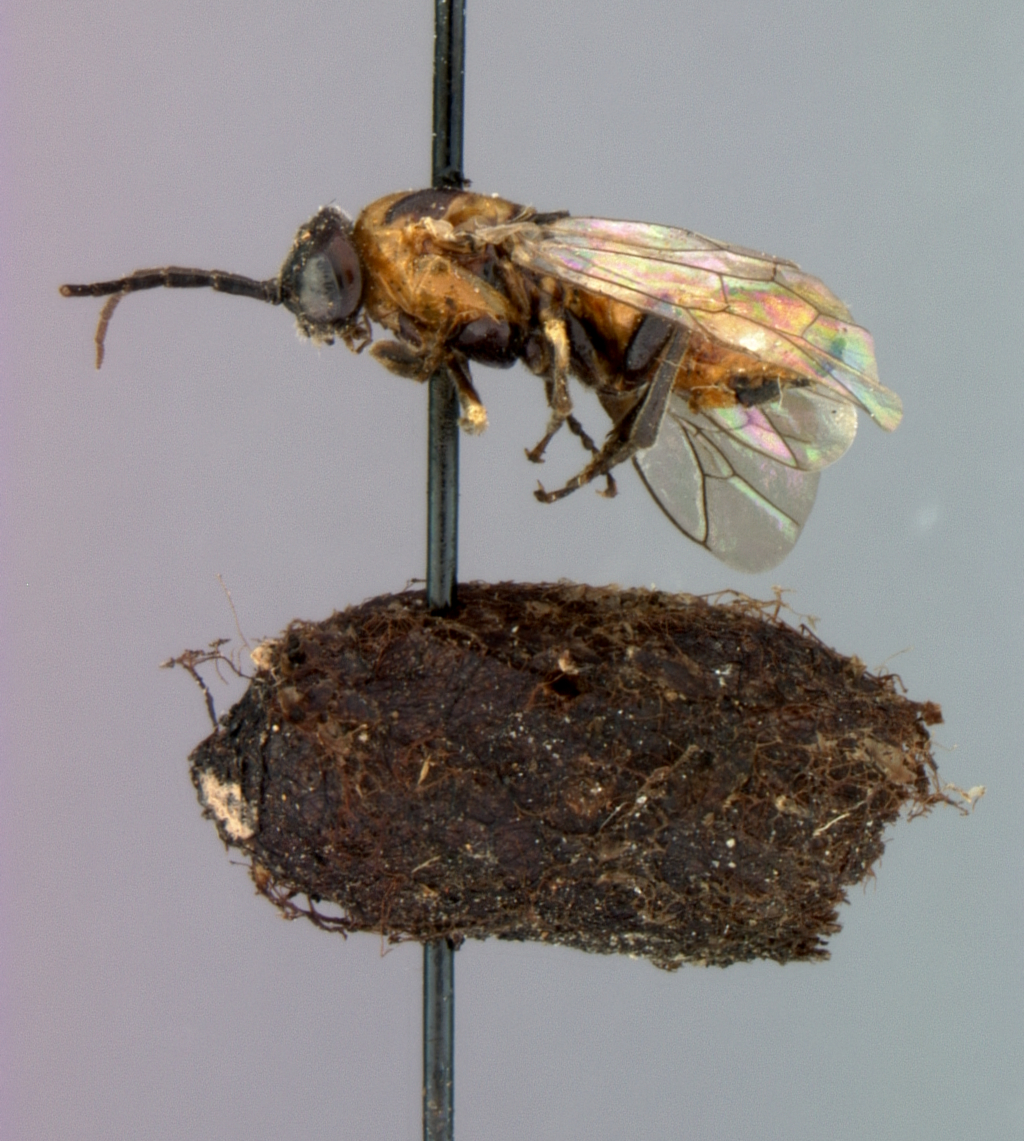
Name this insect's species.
Platycampus juniperi
